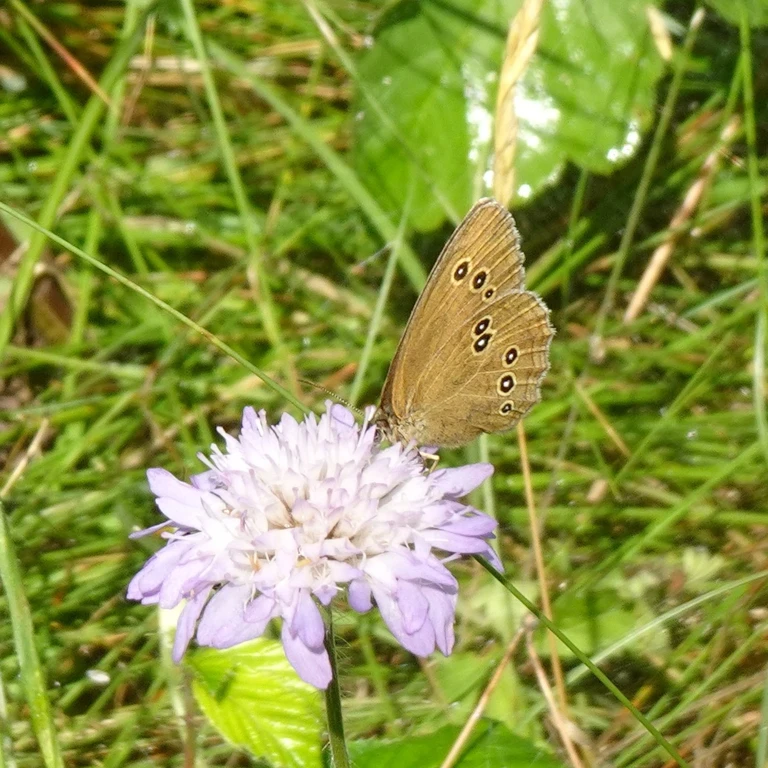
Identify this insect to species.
Aphantopus hyperantus
